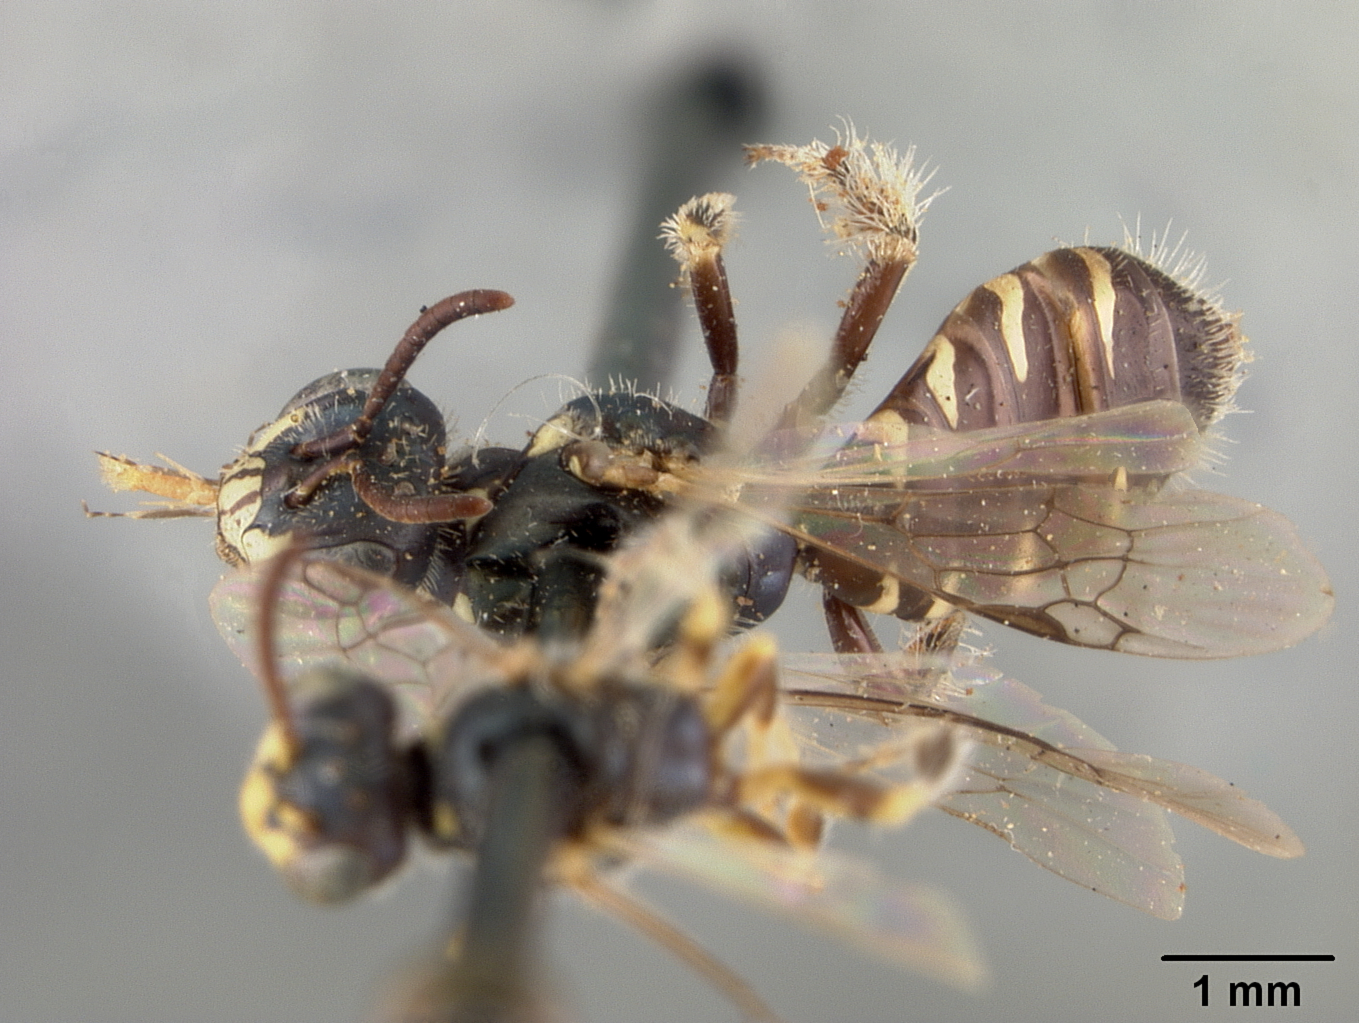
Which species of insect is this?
Perdita octomaculata
